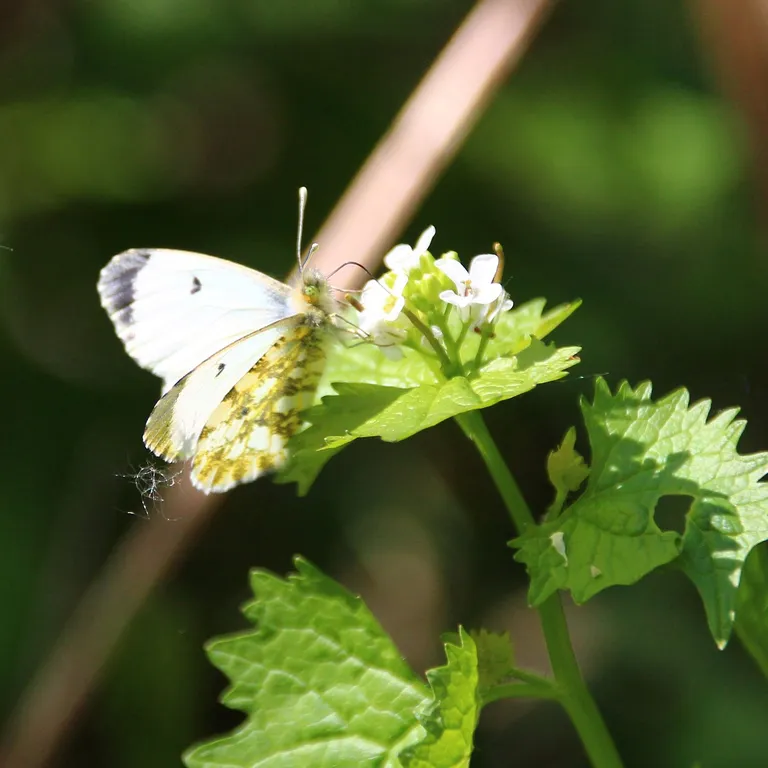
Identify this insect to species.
Anthocharis cardamines
